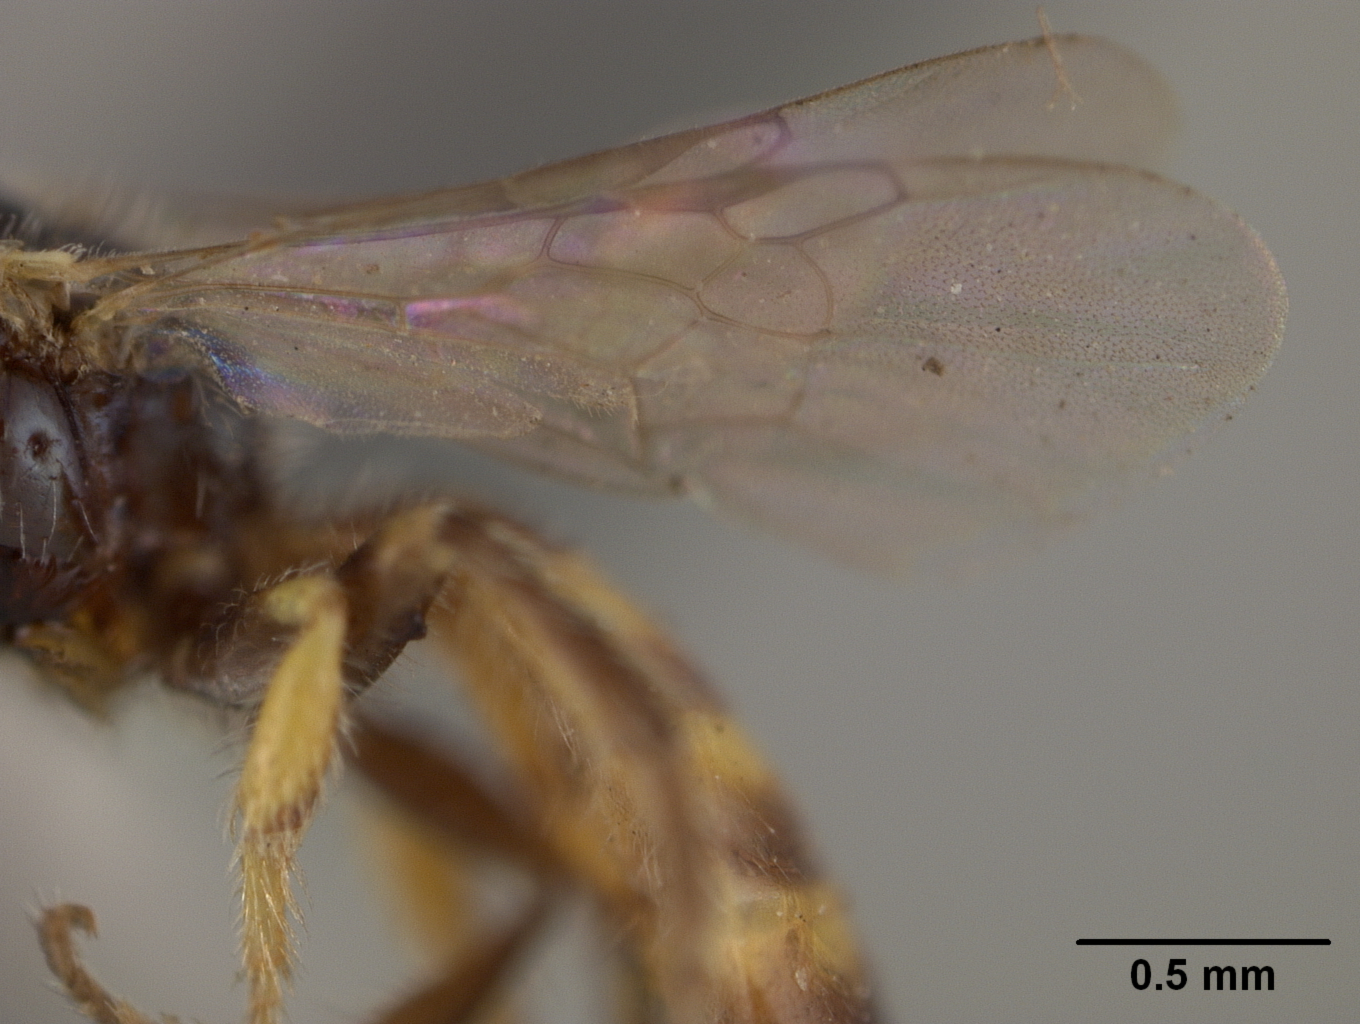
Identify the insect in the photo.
Perdita yosemitensis
